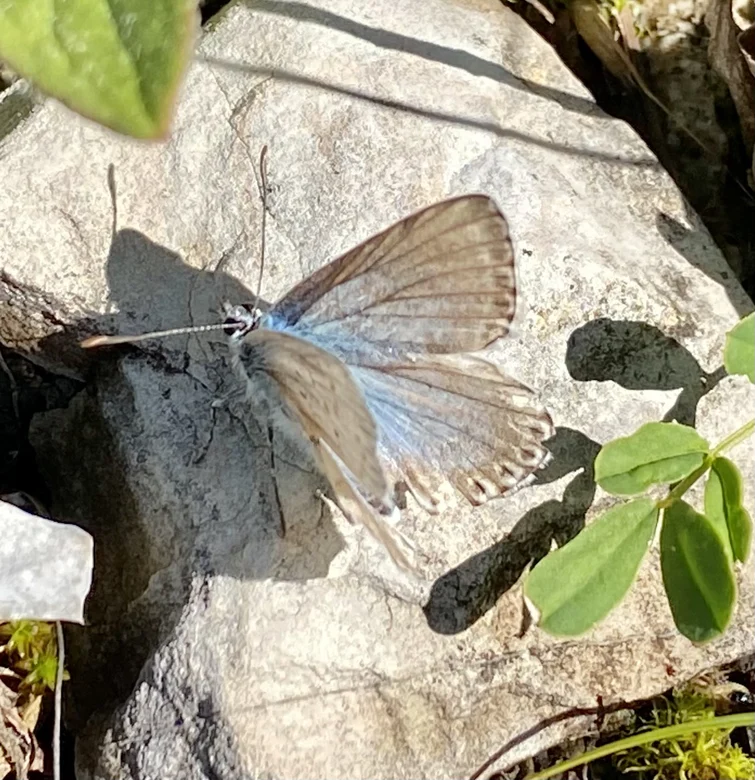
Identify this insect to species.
Lysandra coridon
